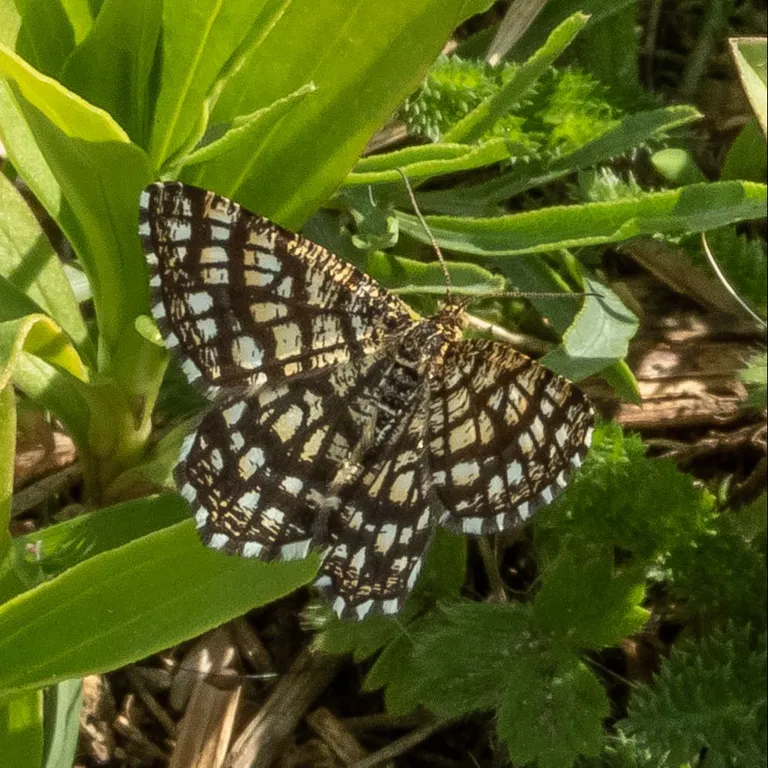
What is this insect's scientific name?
Chiasmia clathrata
